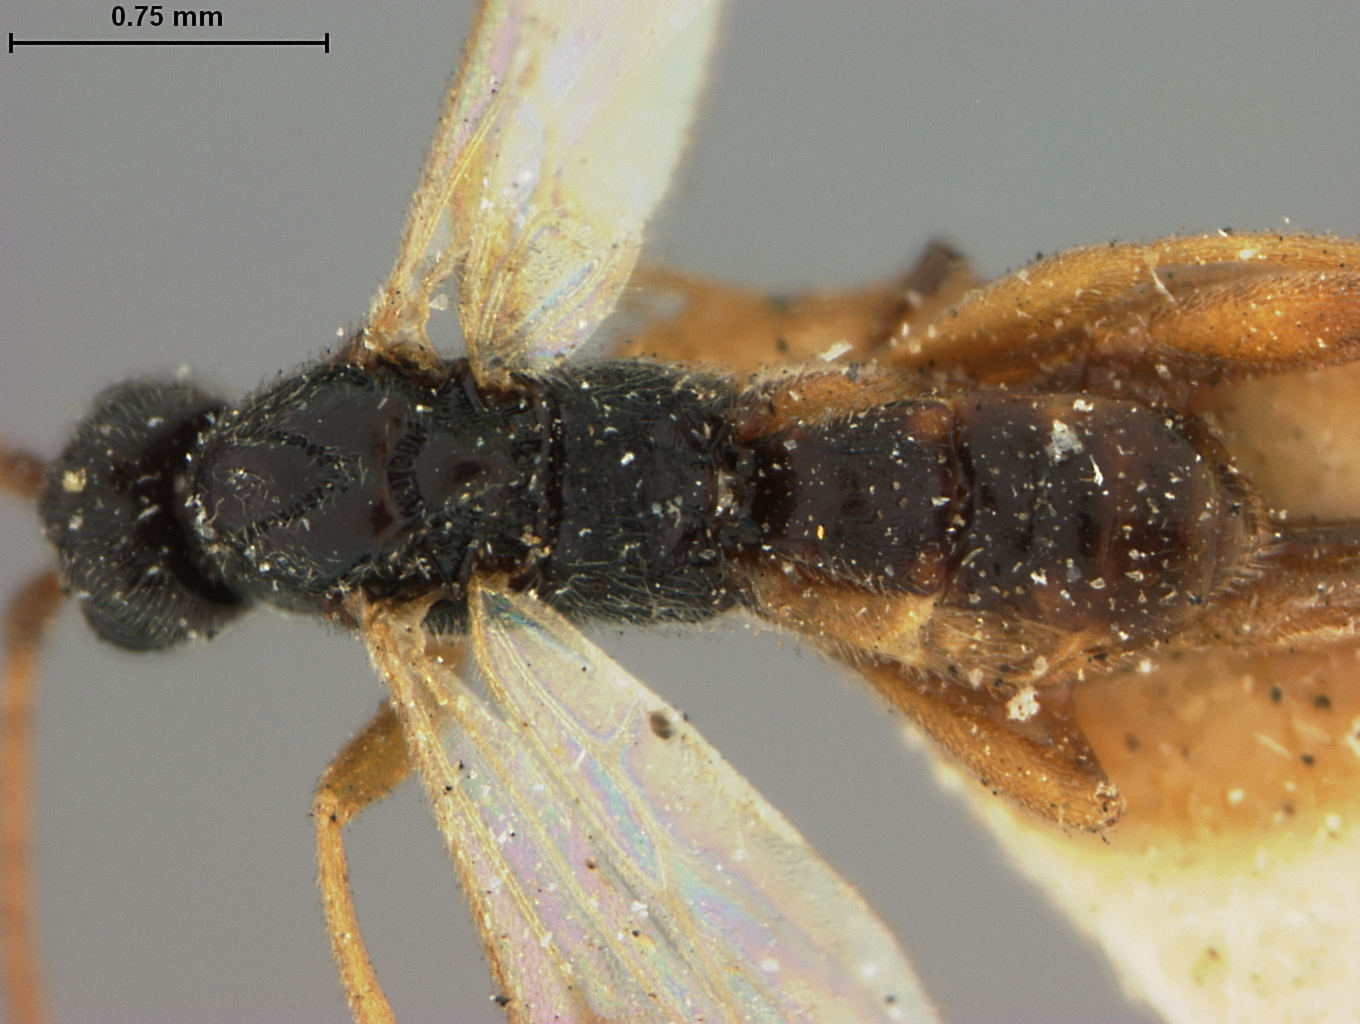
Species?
Eubadizon incognitus
